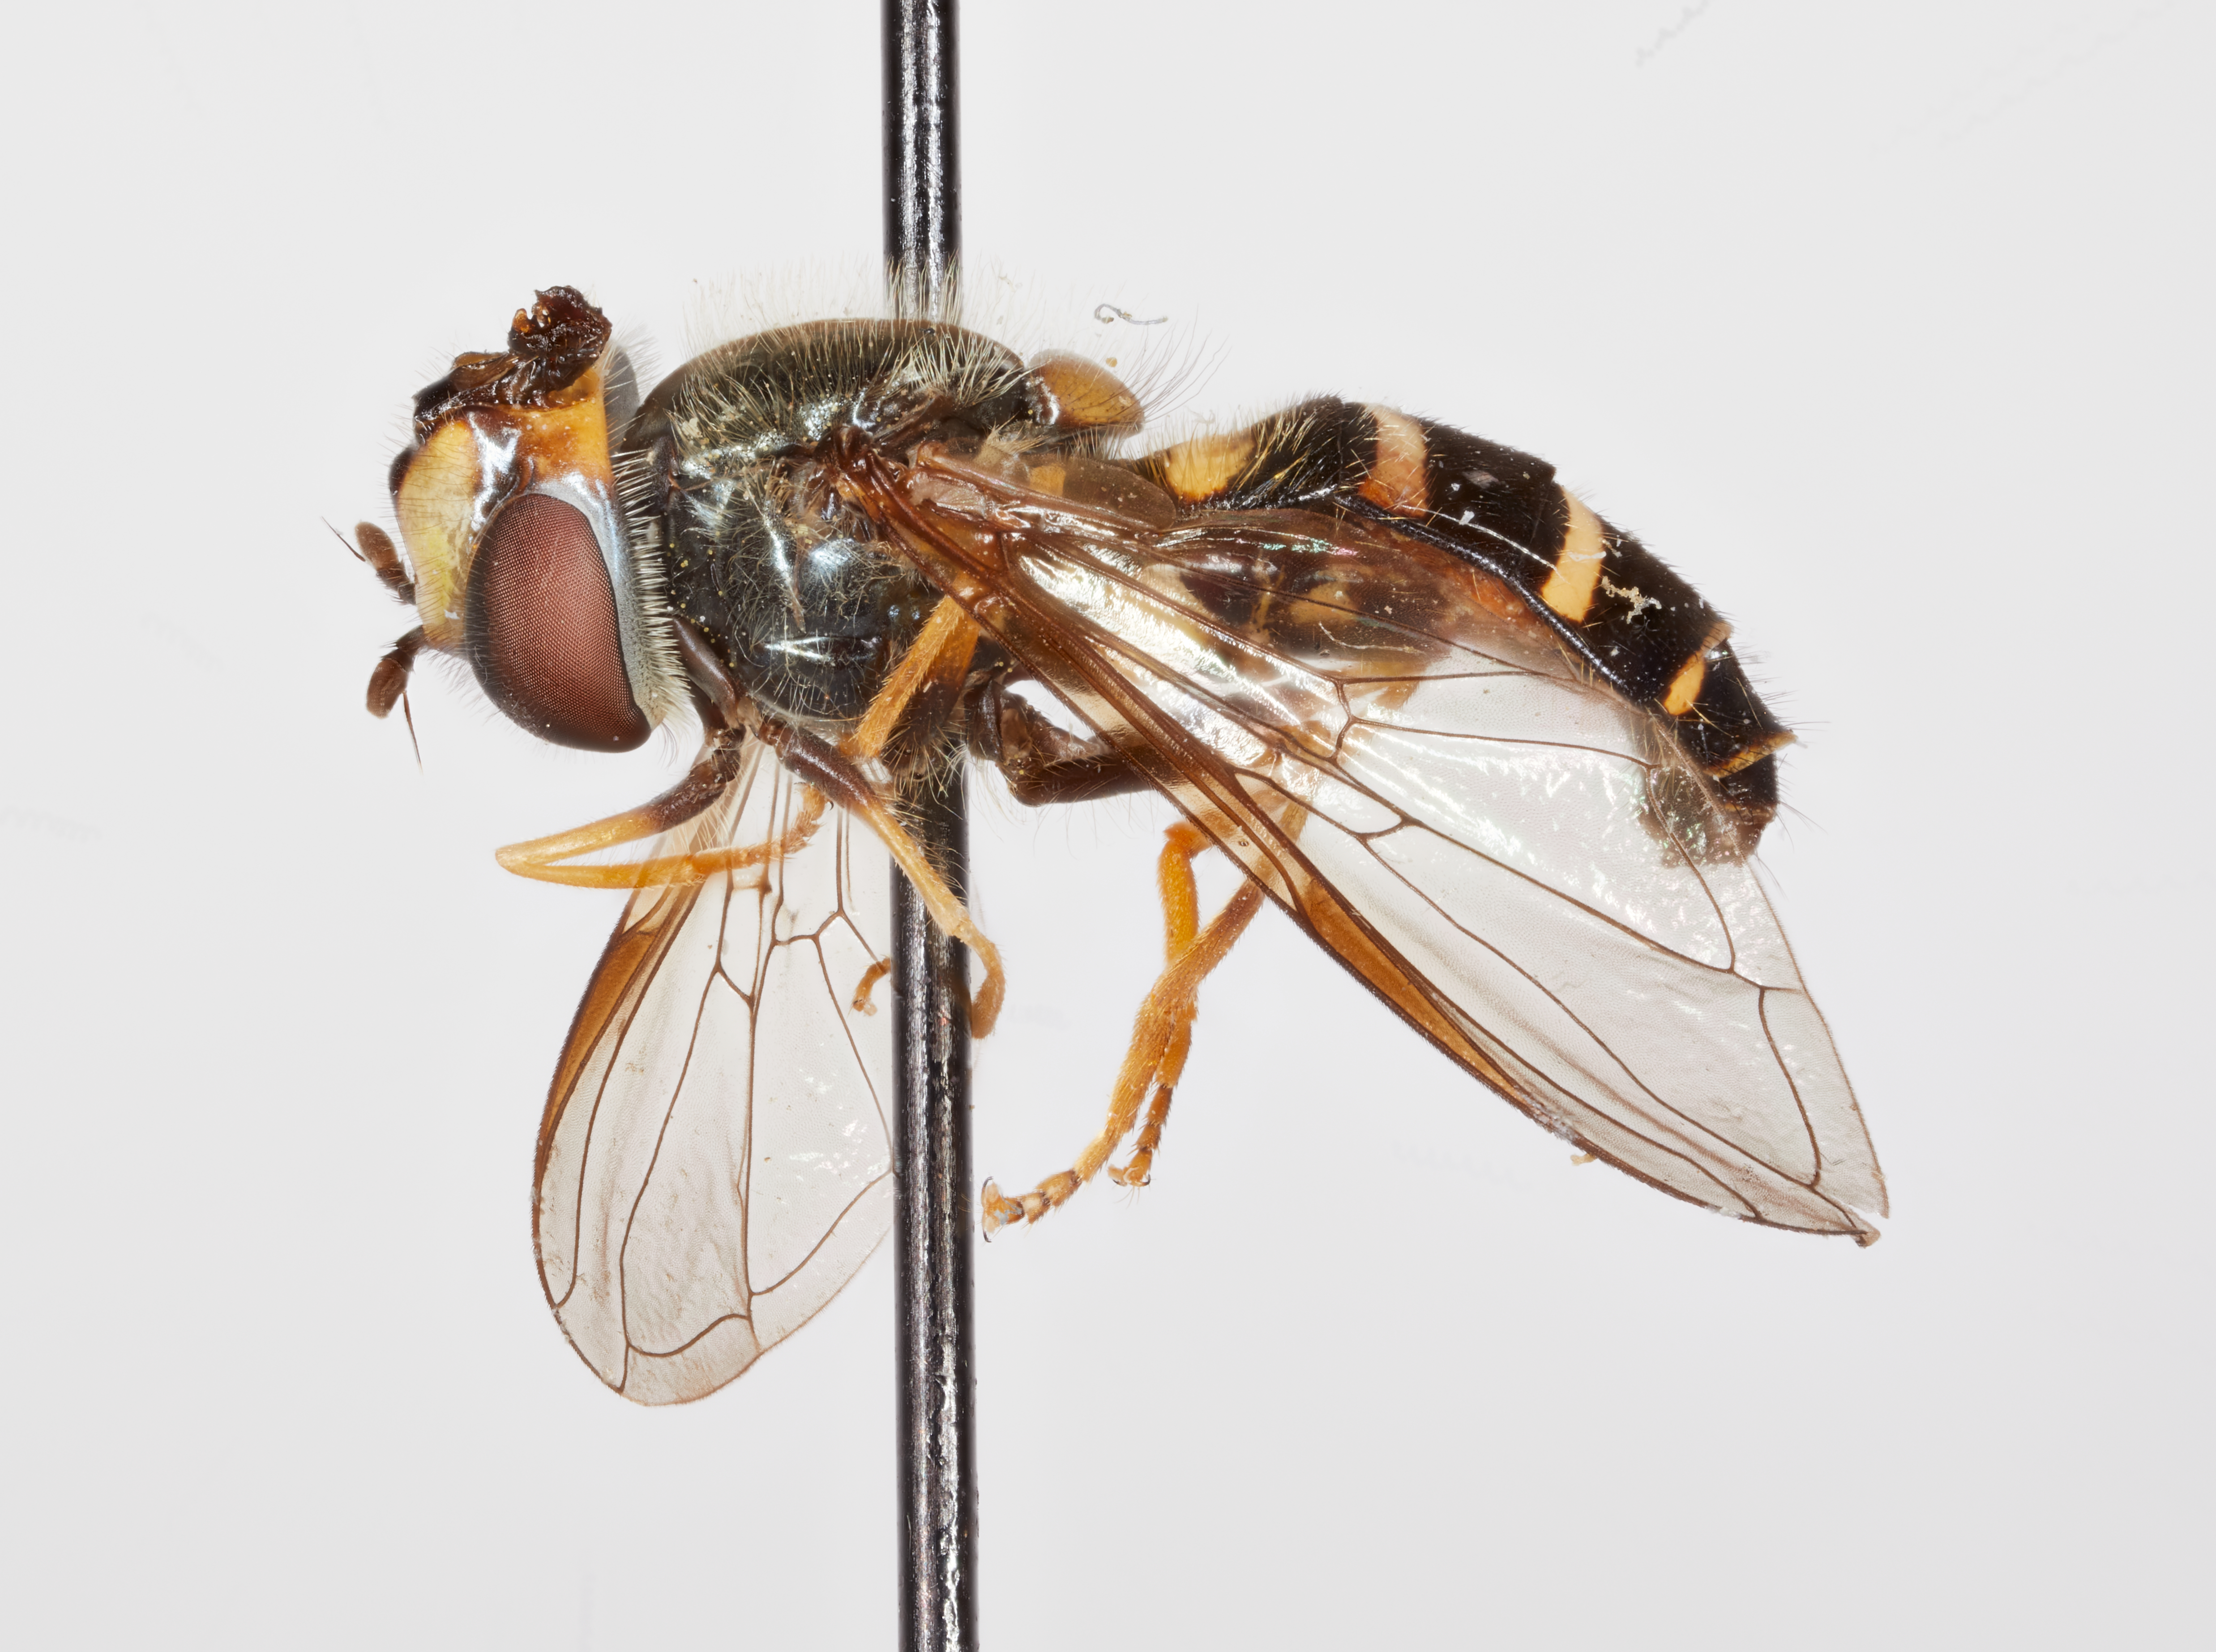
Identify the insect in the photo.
Dasysyrphus richardi
